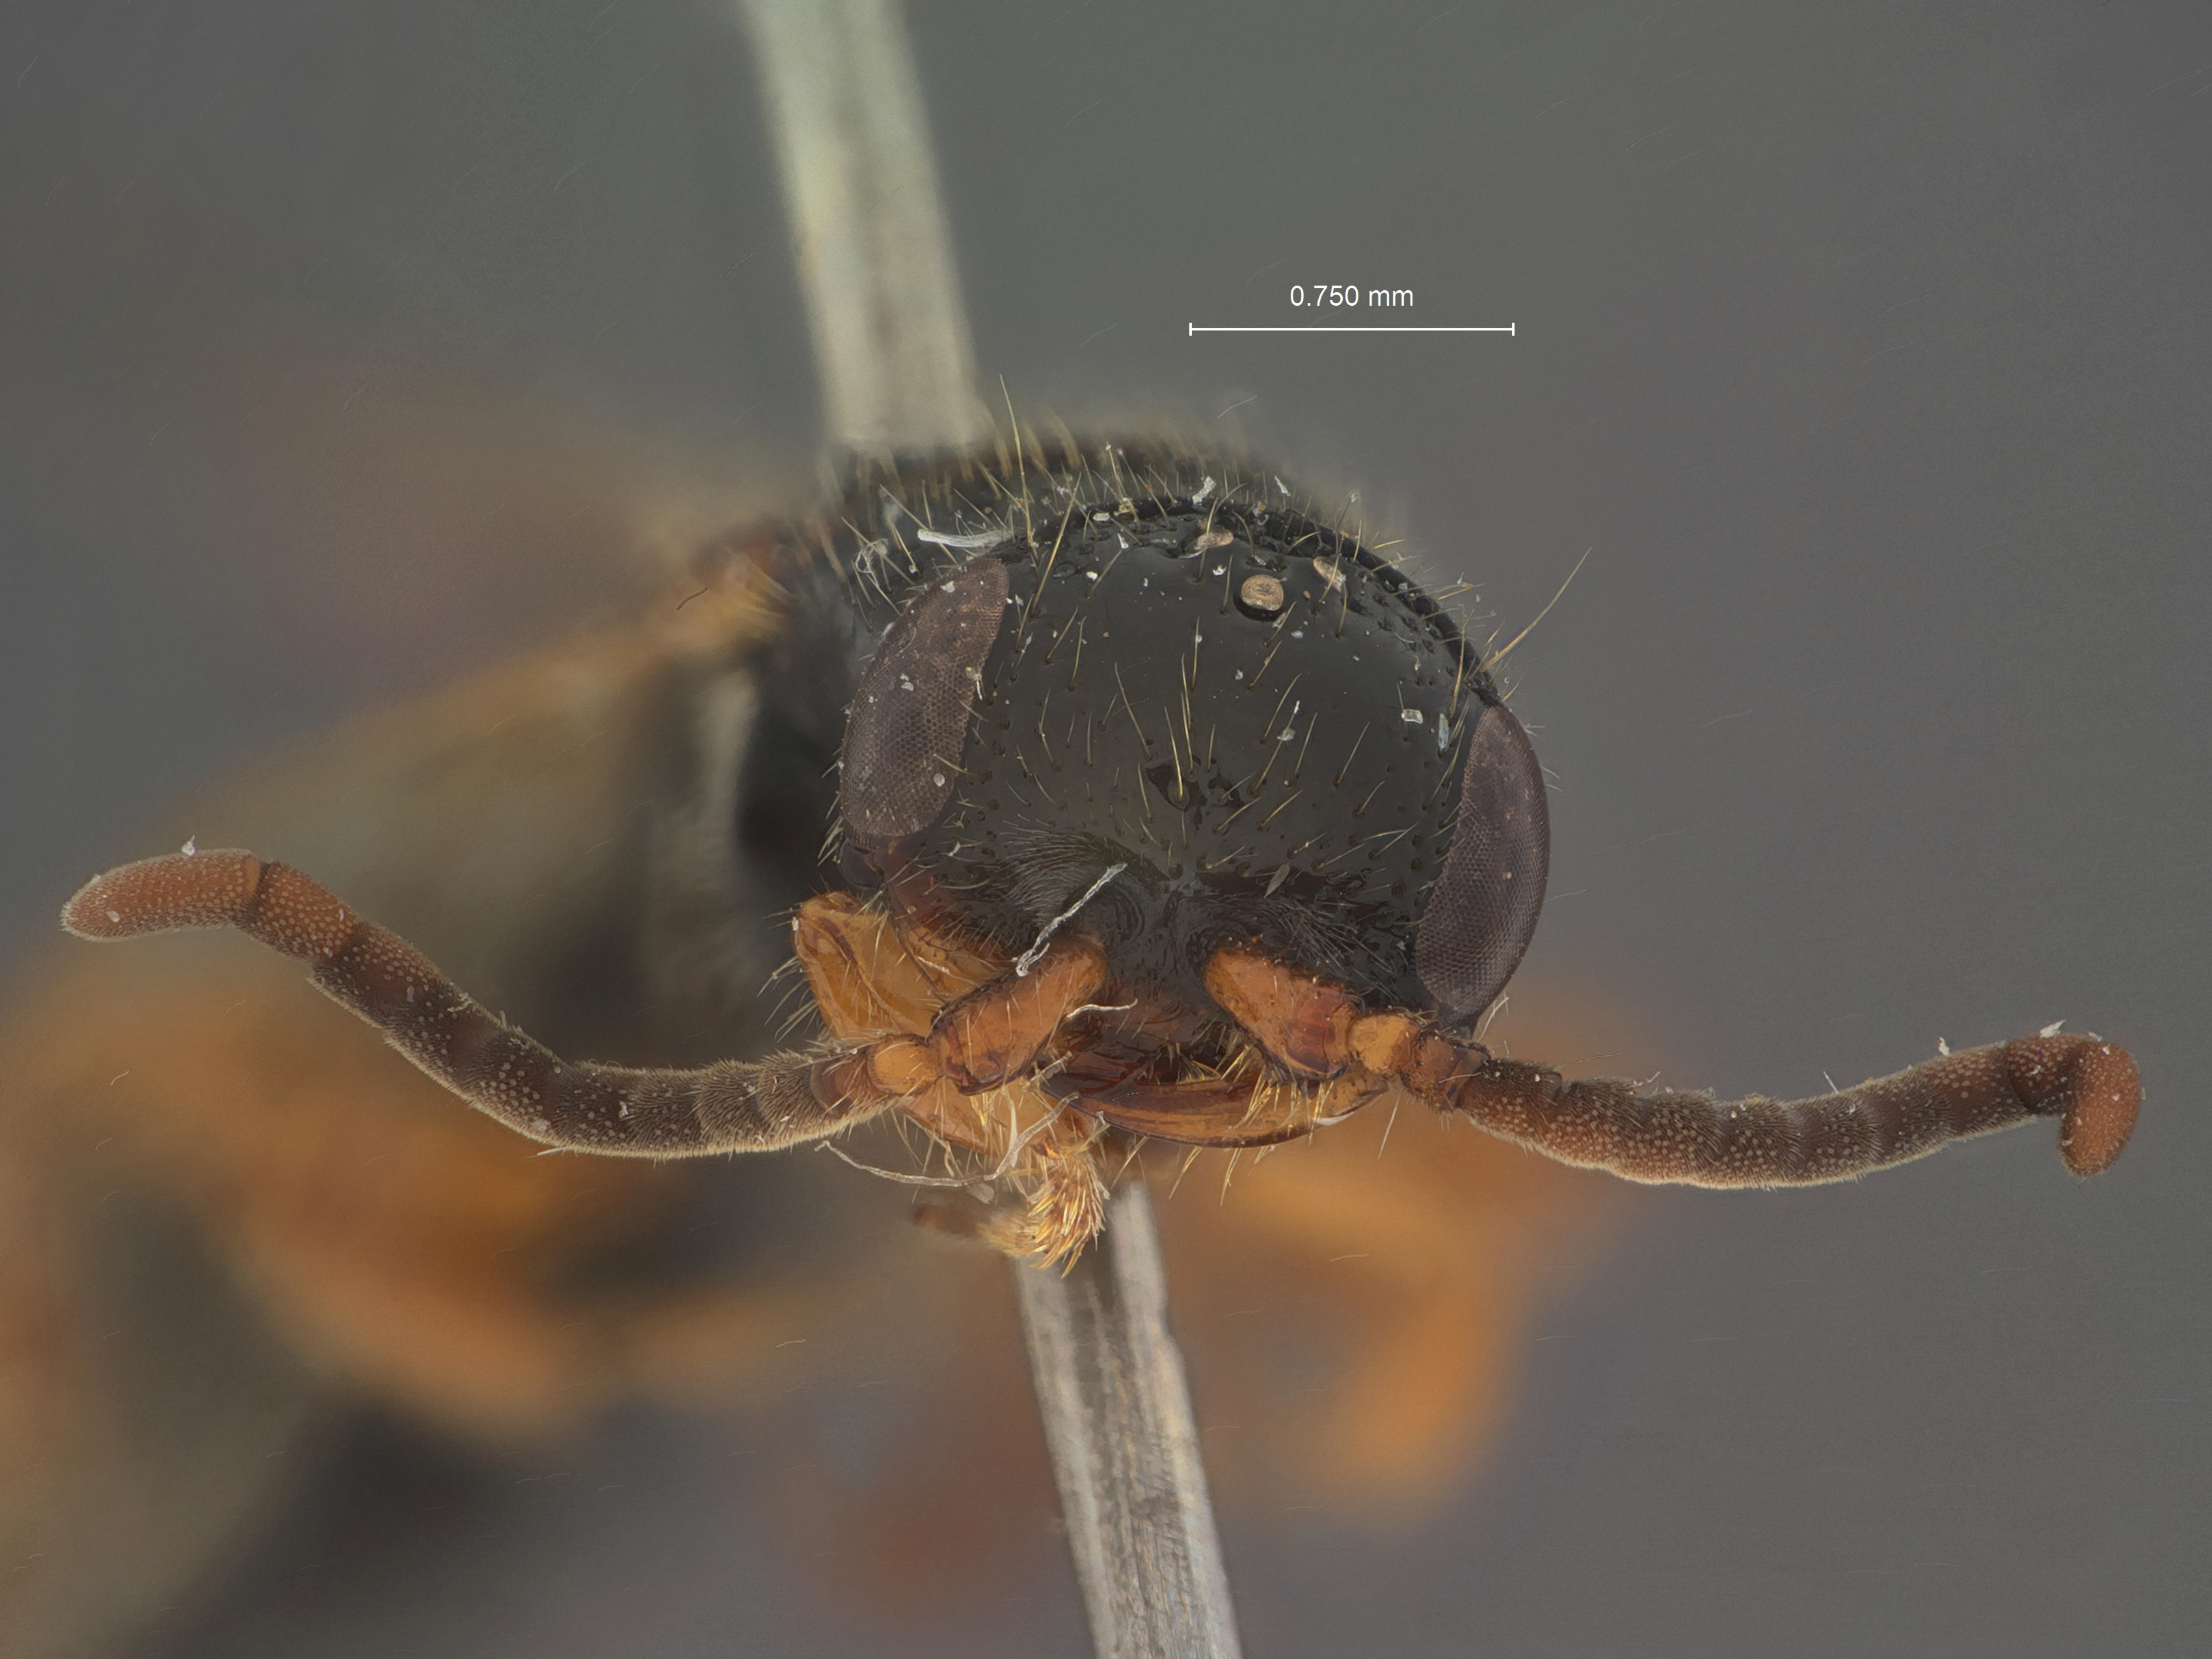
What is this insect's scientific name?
Tiphia moczari
